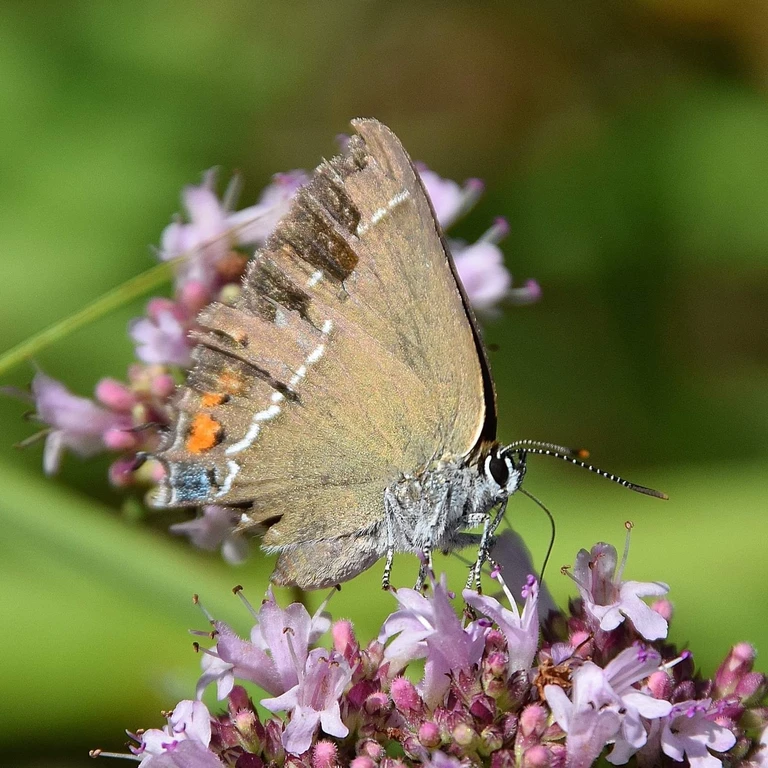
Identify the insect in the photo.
Satyrium spini (also Tuttiola spini)
